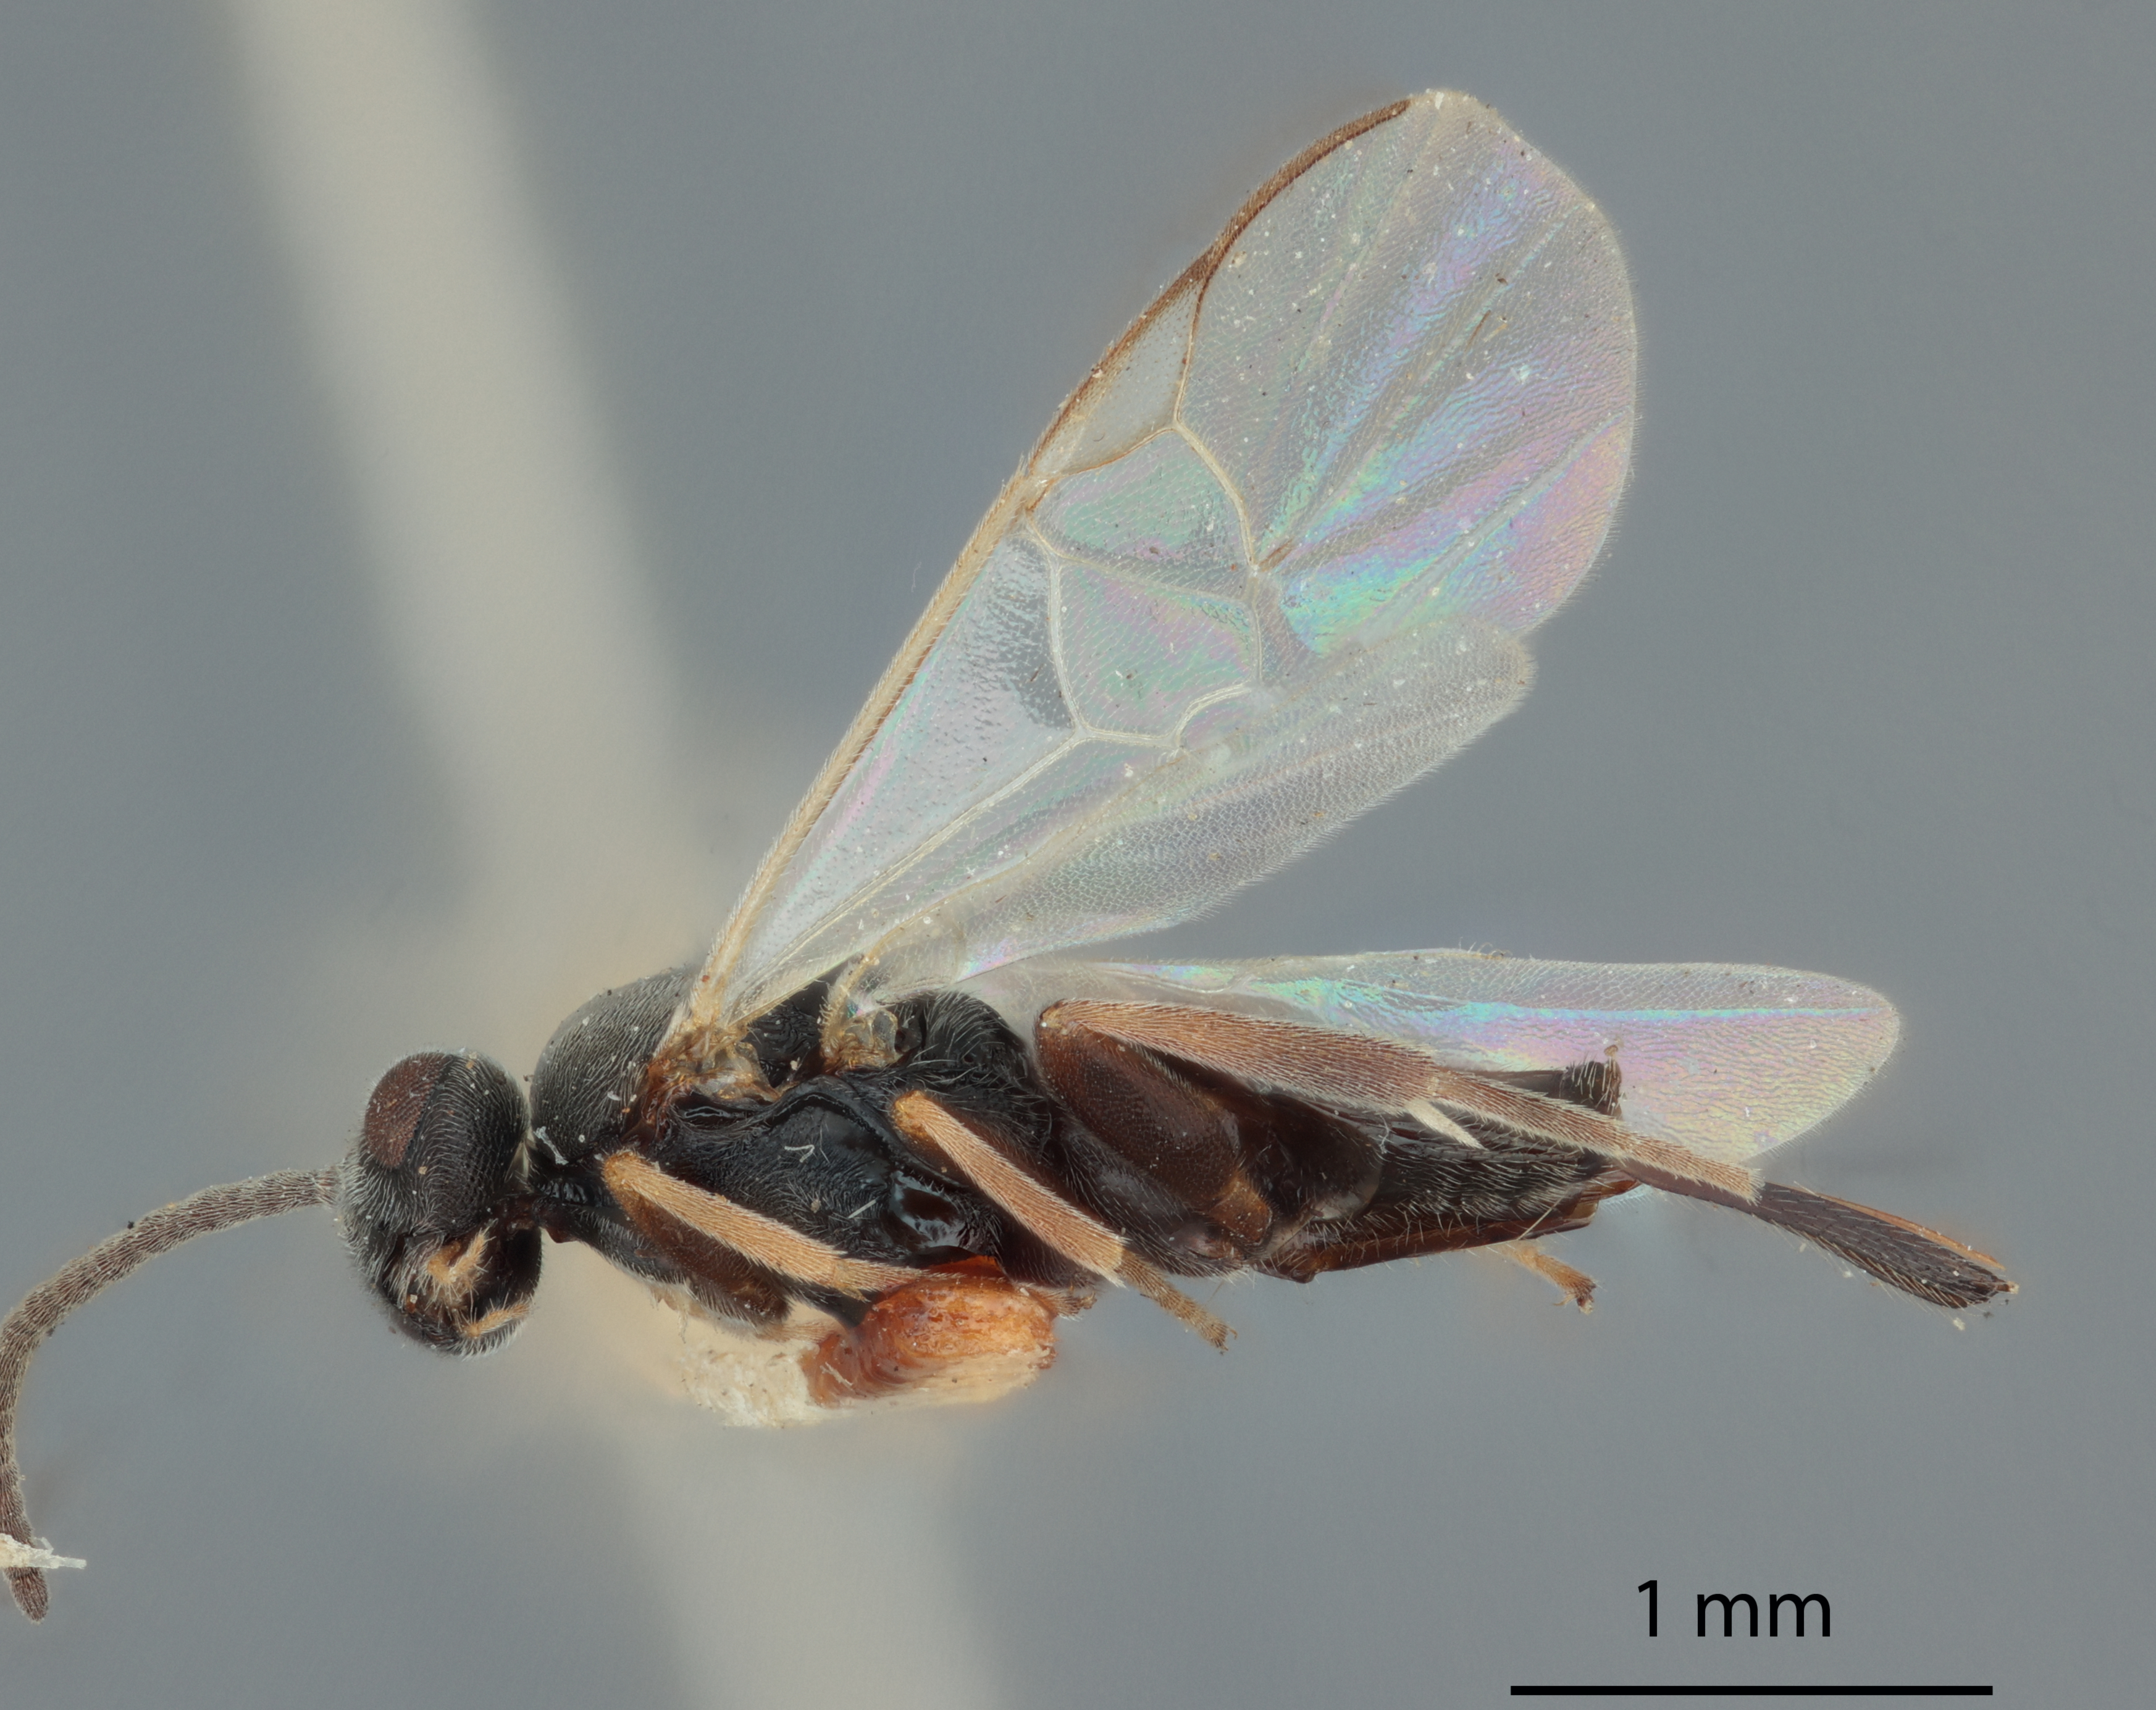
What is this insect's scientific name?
Apanteles cebes
